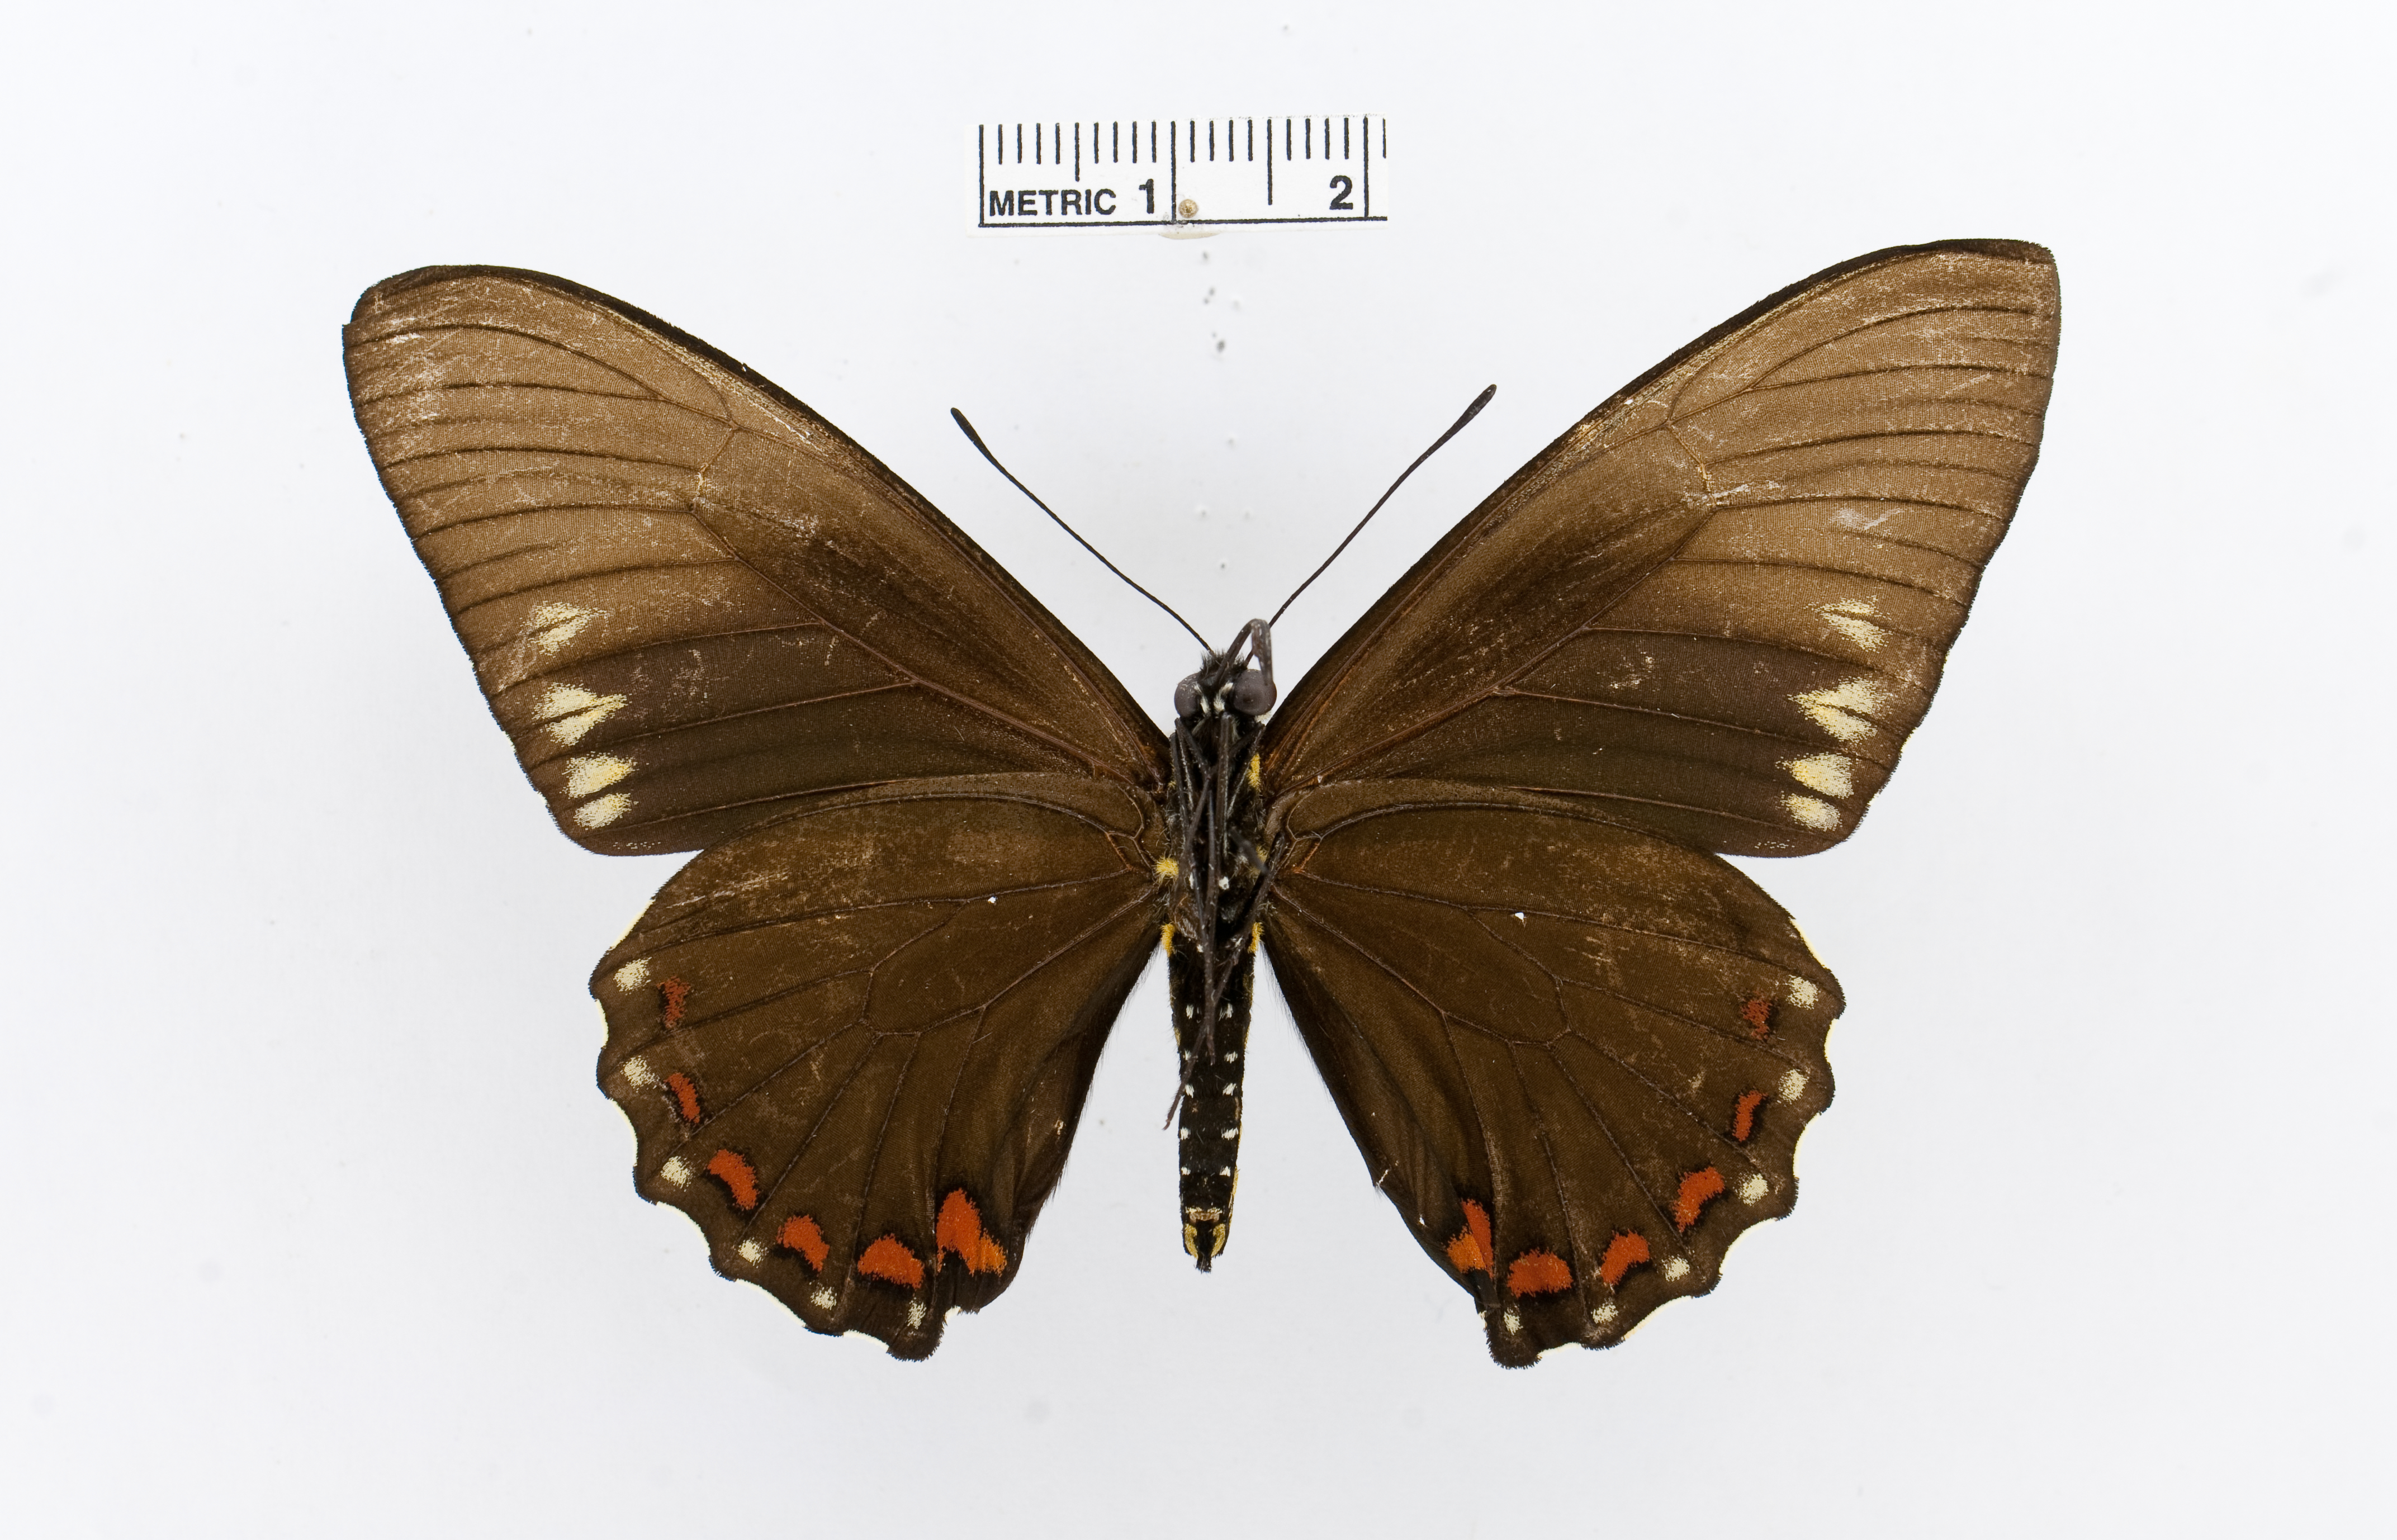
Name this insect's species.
Battus laodamas
